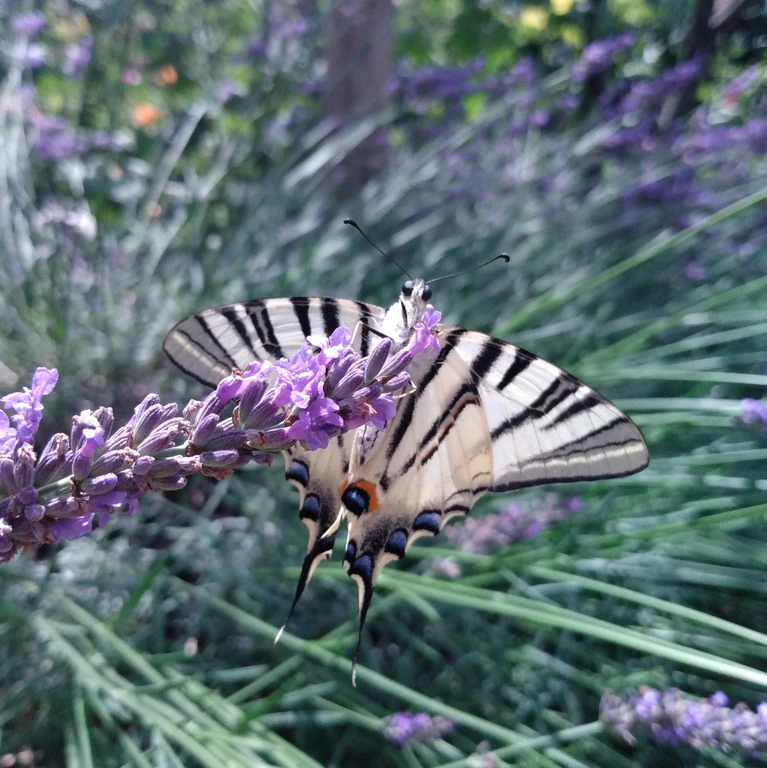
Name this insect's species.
Iphiclides podalirius
